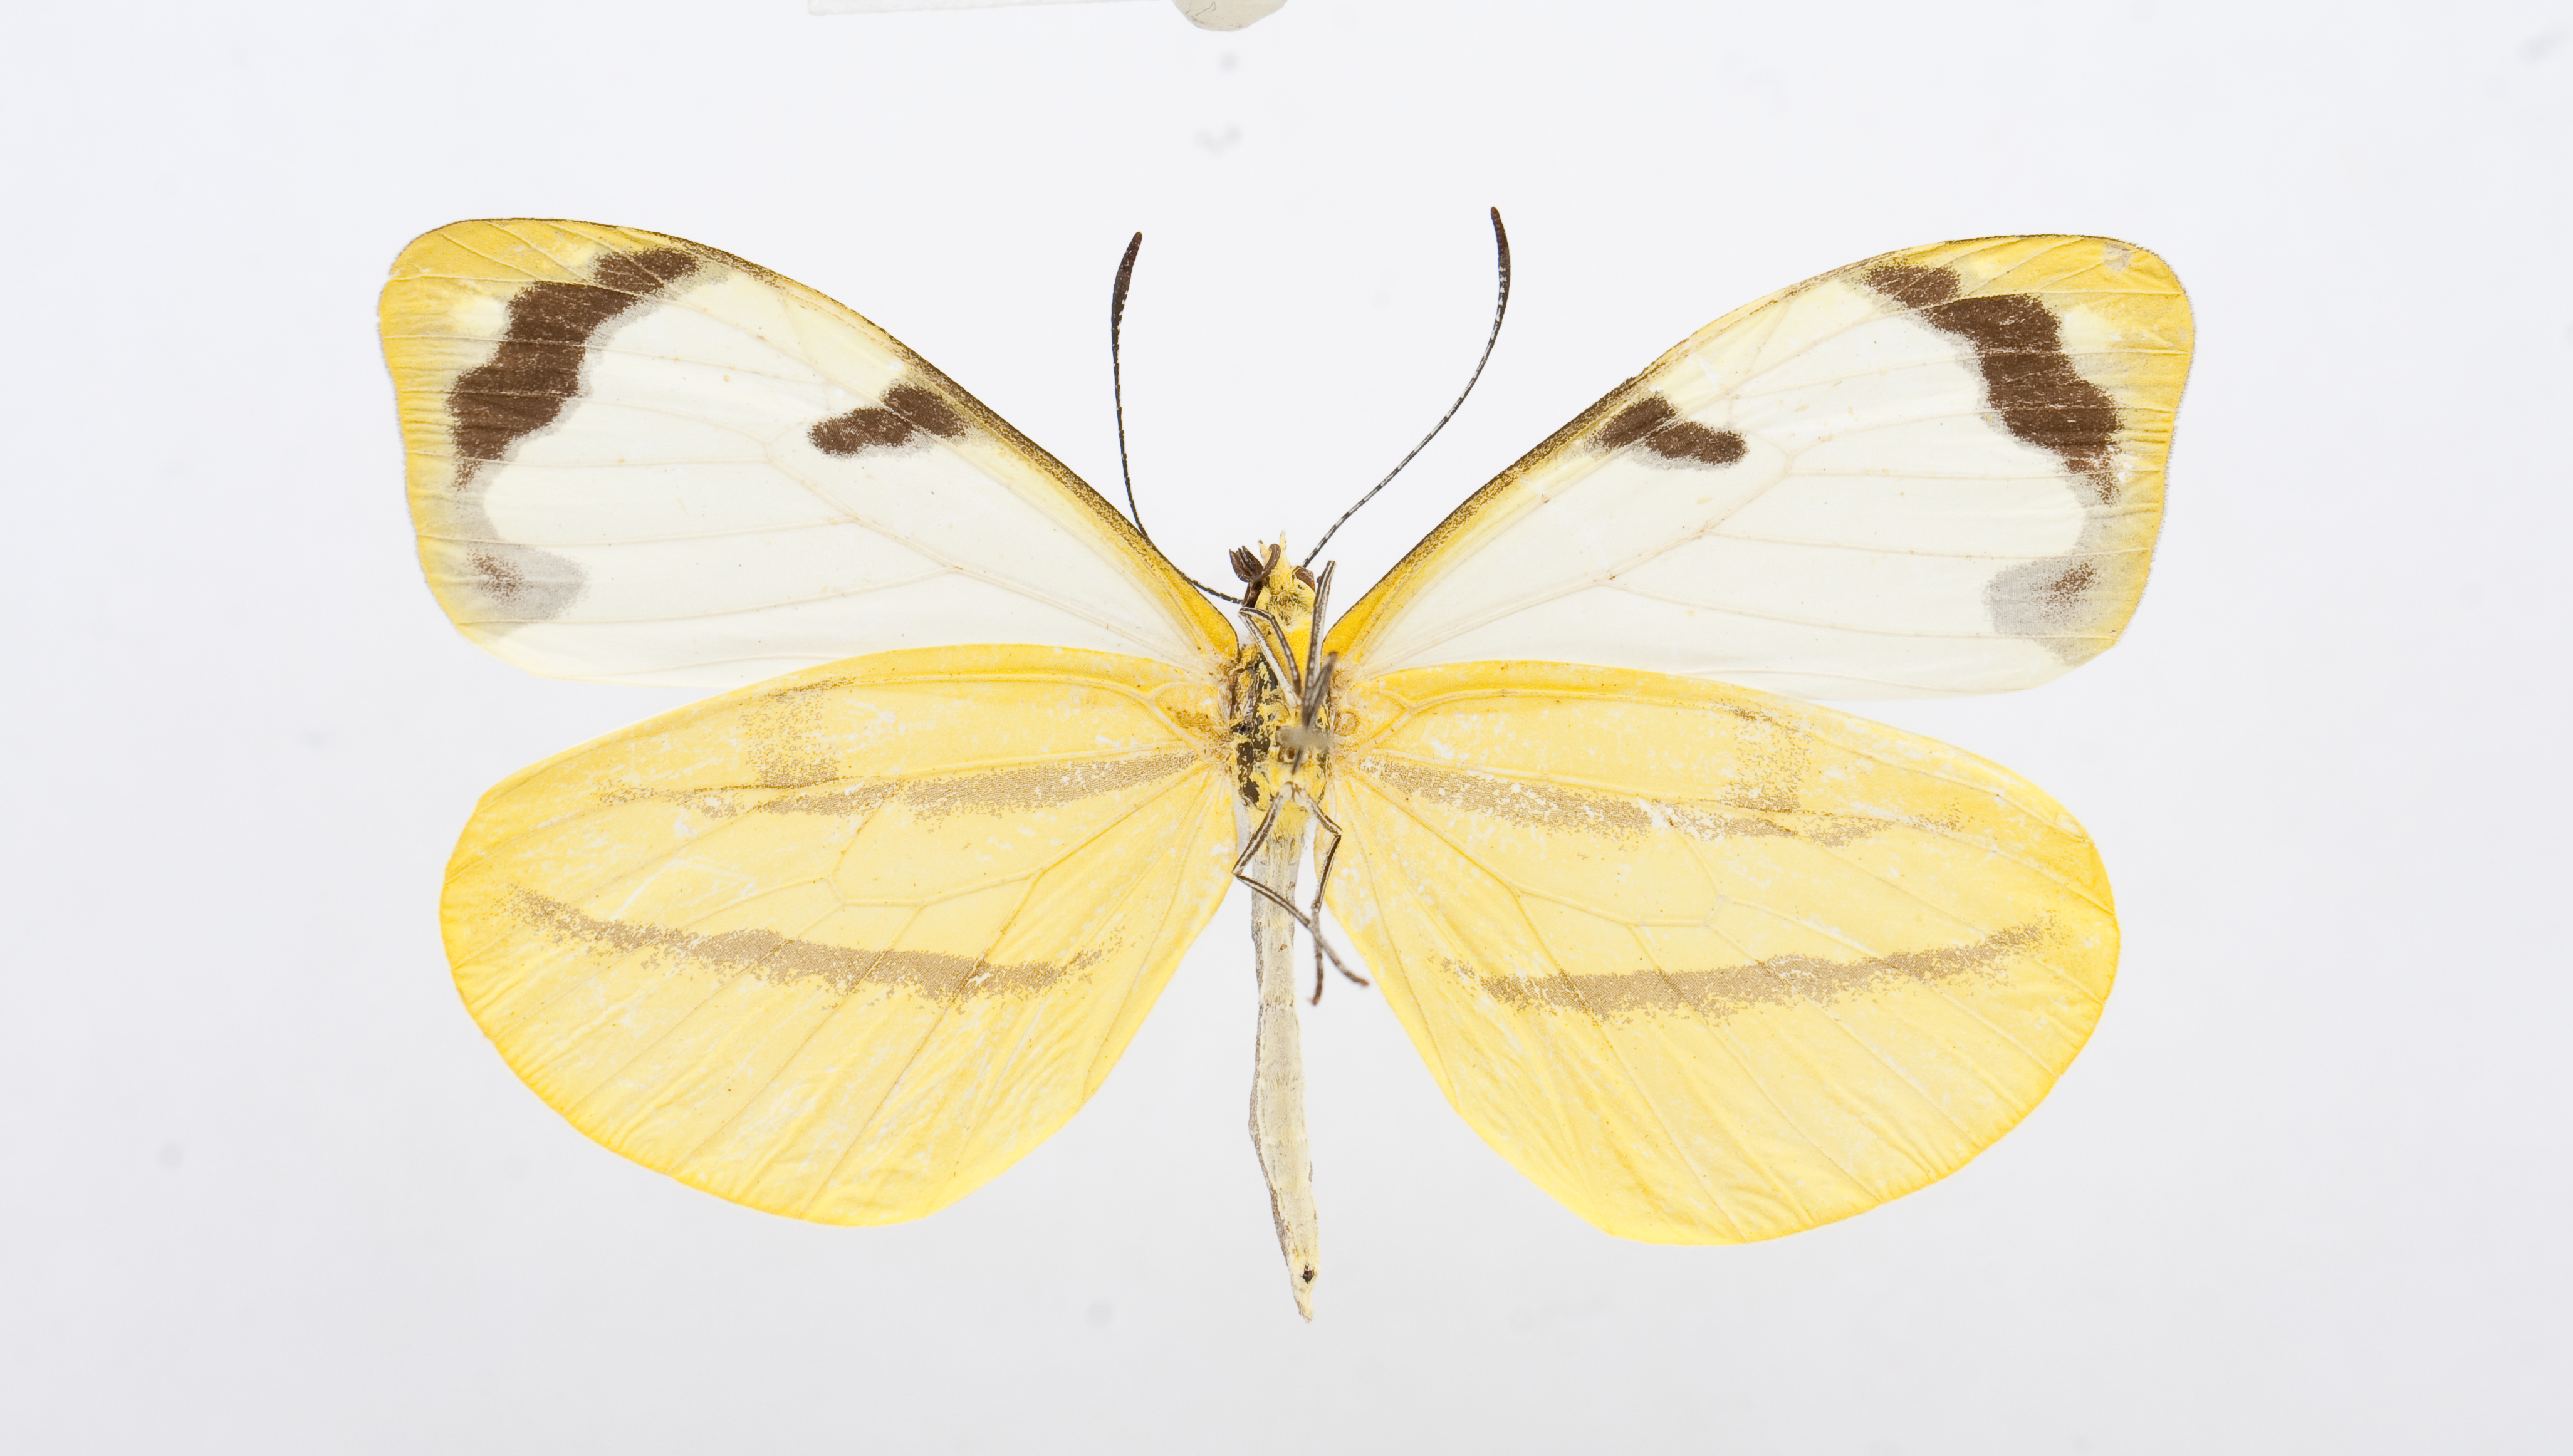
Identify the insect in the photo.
Enantia clarissa
